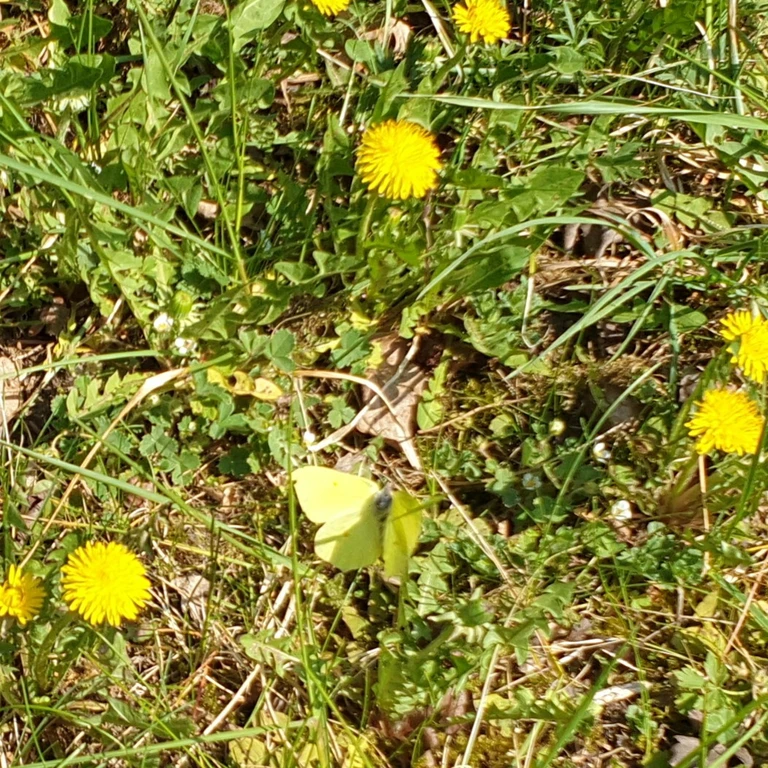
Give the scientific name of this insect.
Gonepteryx rhamni
